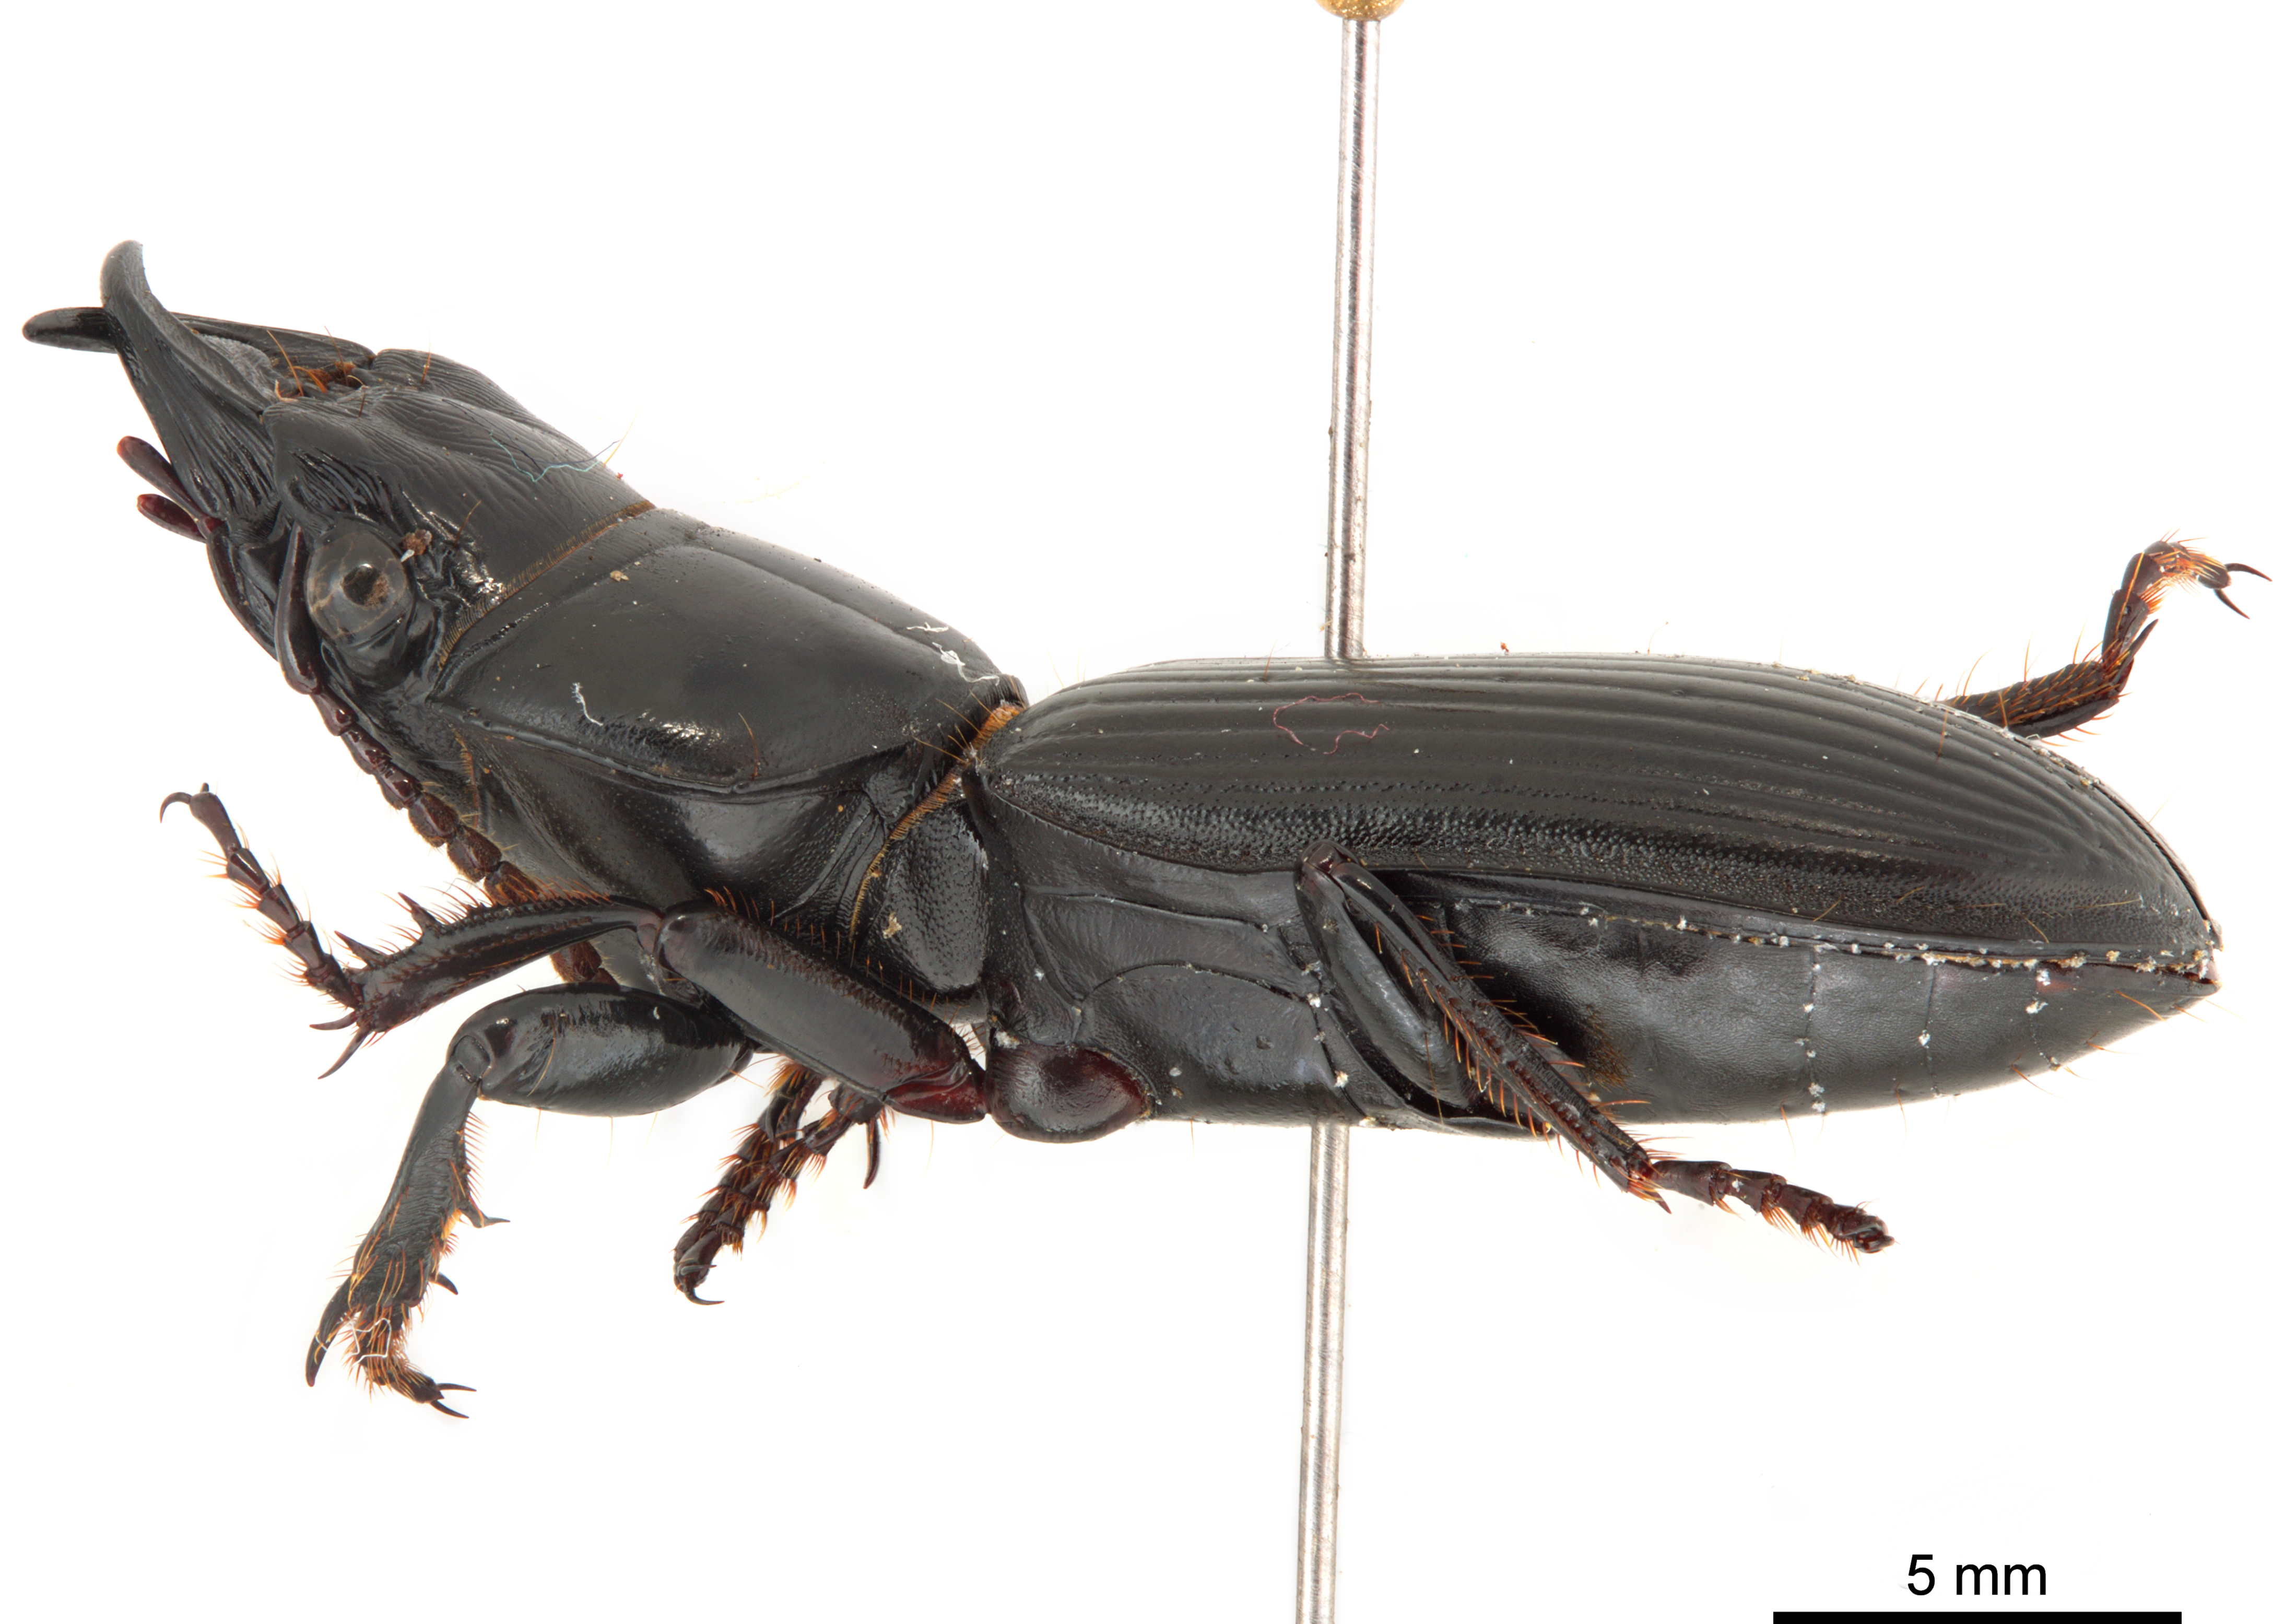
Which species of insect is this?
Scarites cayennensis
